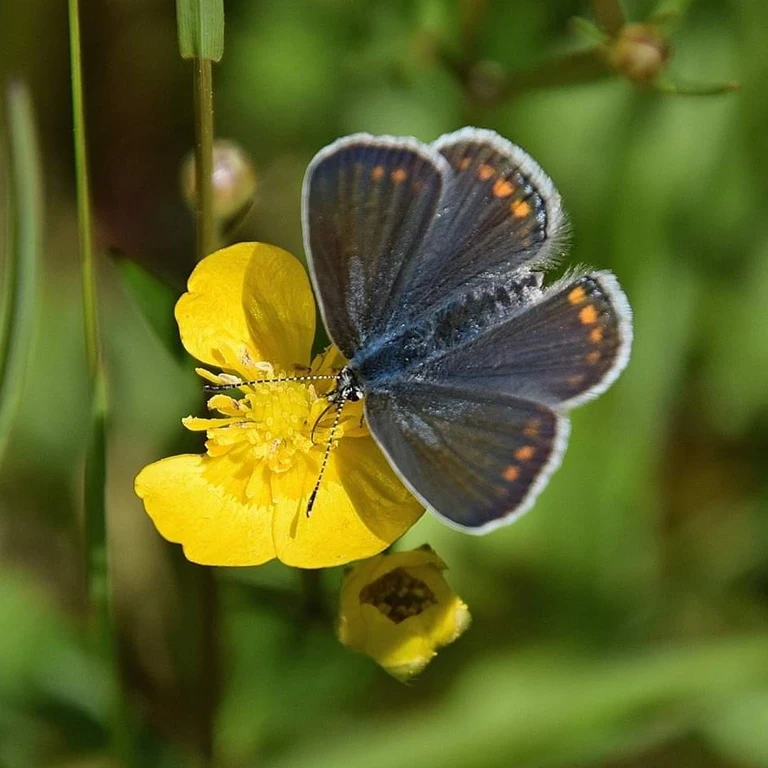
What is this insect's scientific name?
Polyommatus icarus
